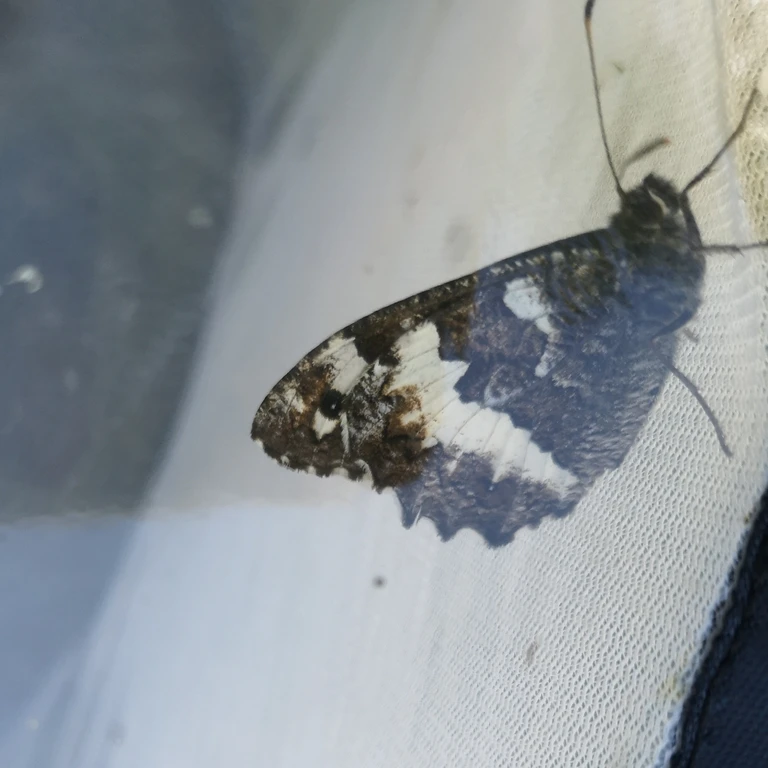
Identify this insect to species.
Brintesia circe
